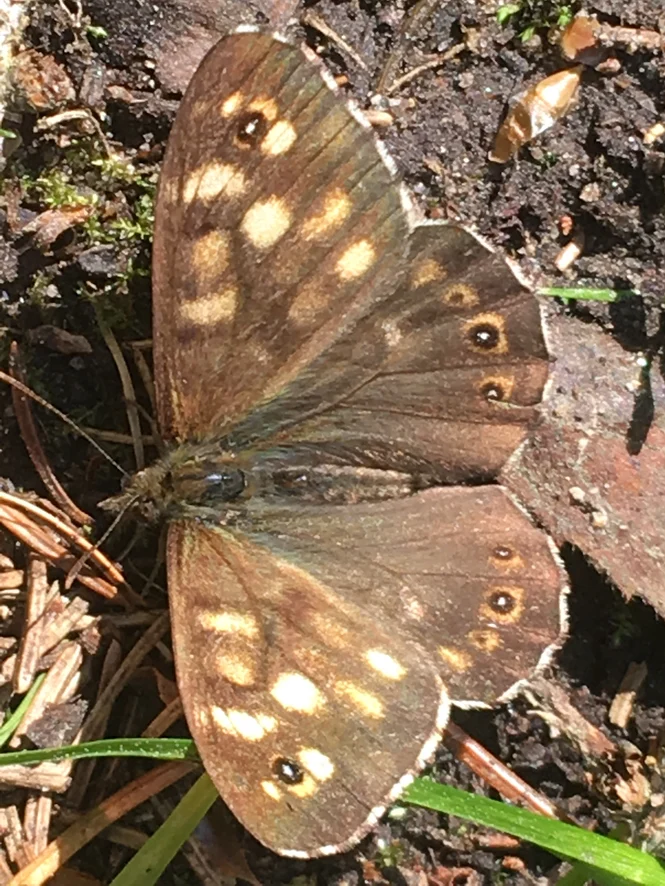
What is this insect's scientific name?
Pararge aegeria
